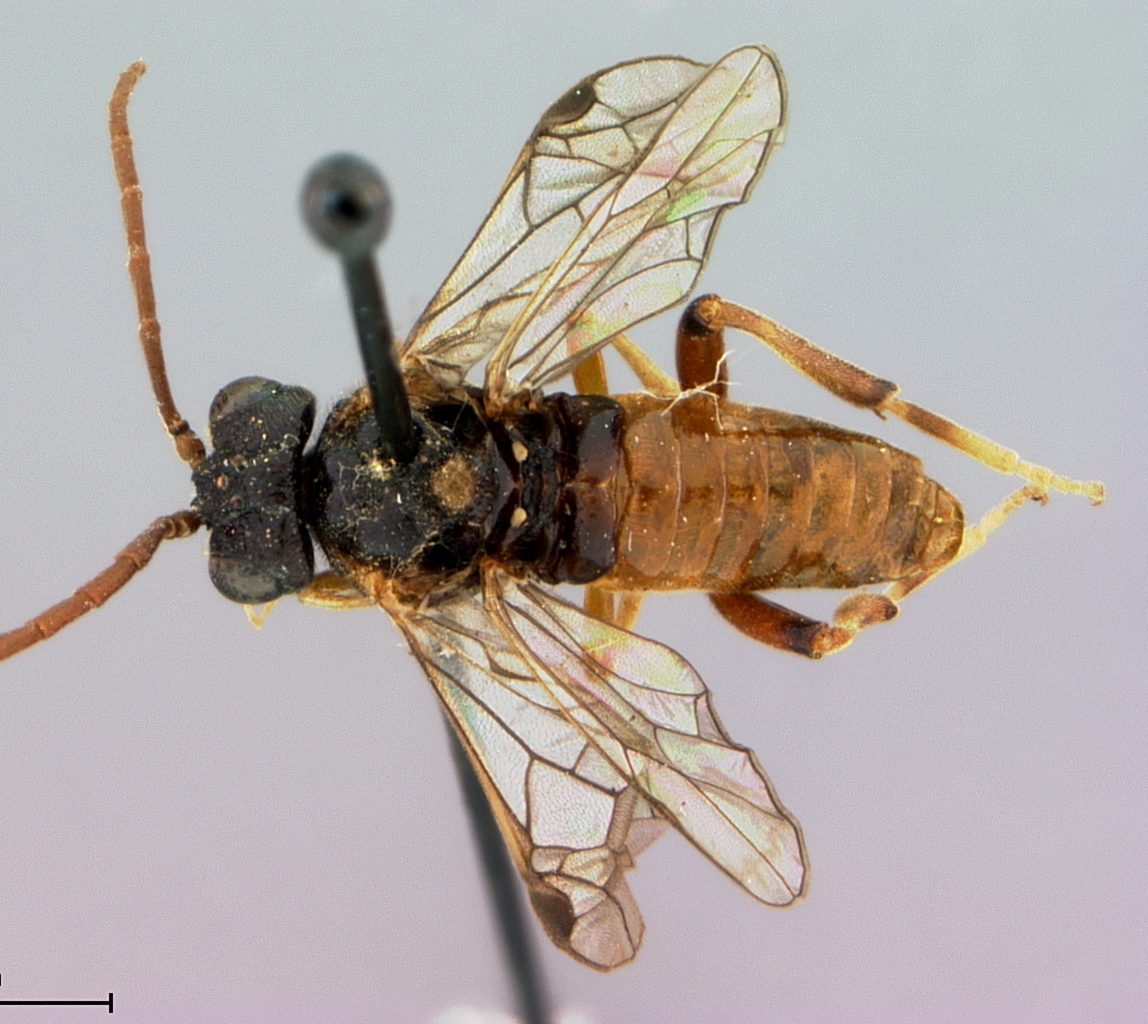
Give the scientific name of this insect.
Dimorphopteryx quercivorae
